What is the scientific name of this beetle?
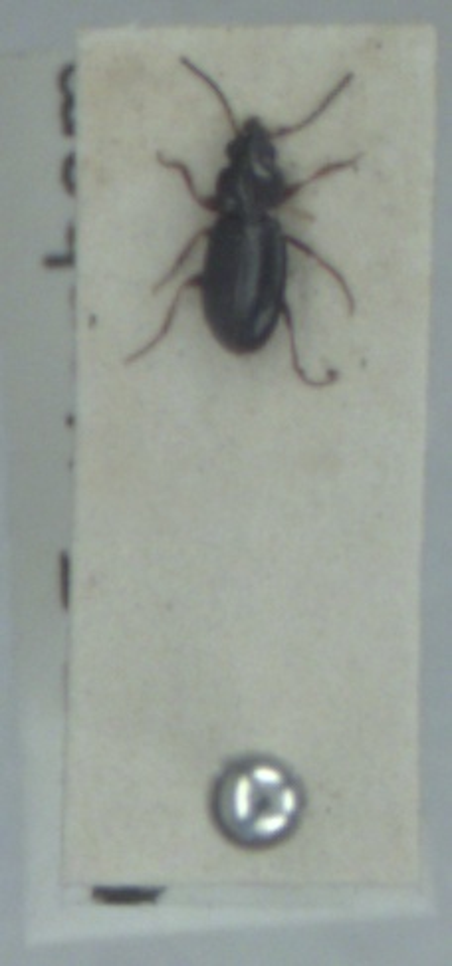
Bembidion obtusum
